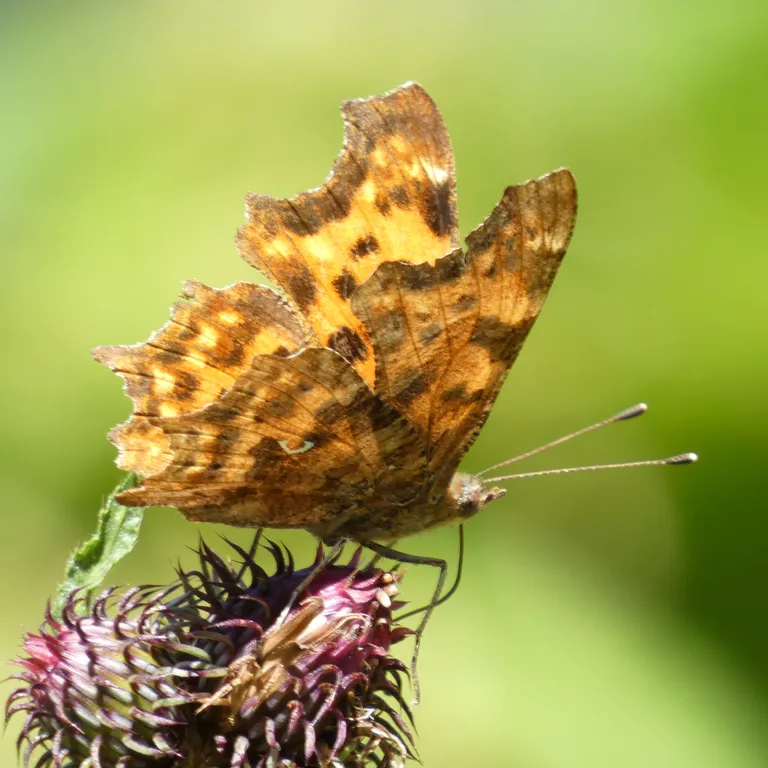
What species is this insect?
Polygonia c-album
